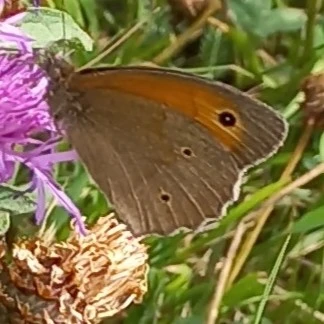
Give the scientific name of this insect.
Maniola jurtina
